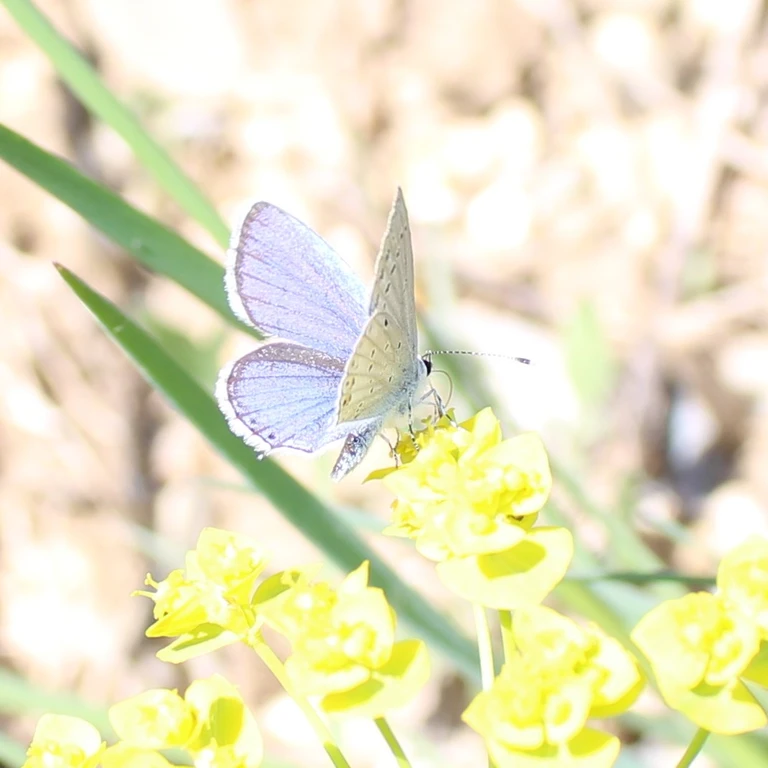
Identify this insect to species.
Cupido argiades (also Elkalyce argiades)
